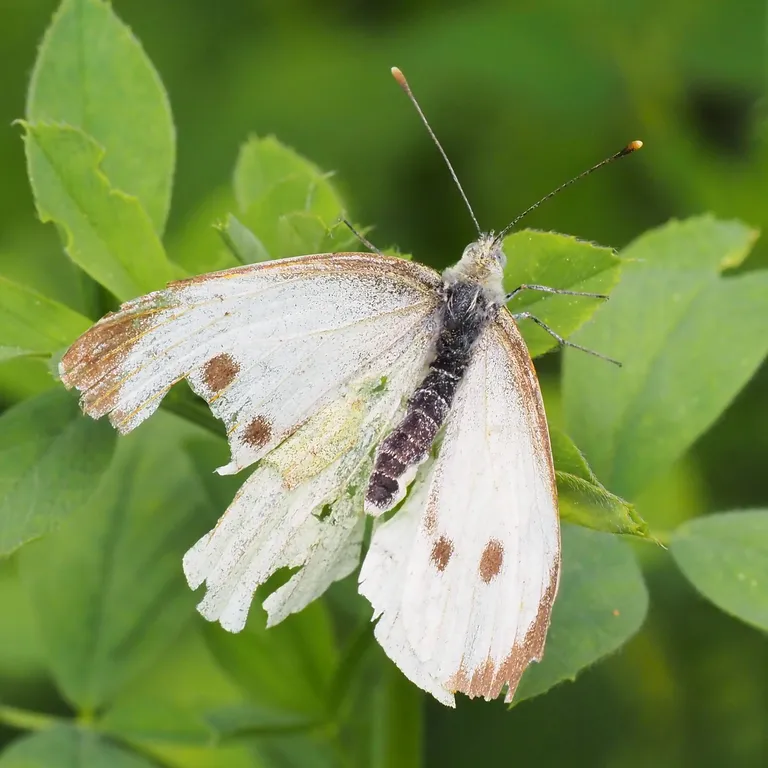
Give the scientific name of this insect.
Pieris brassicae
